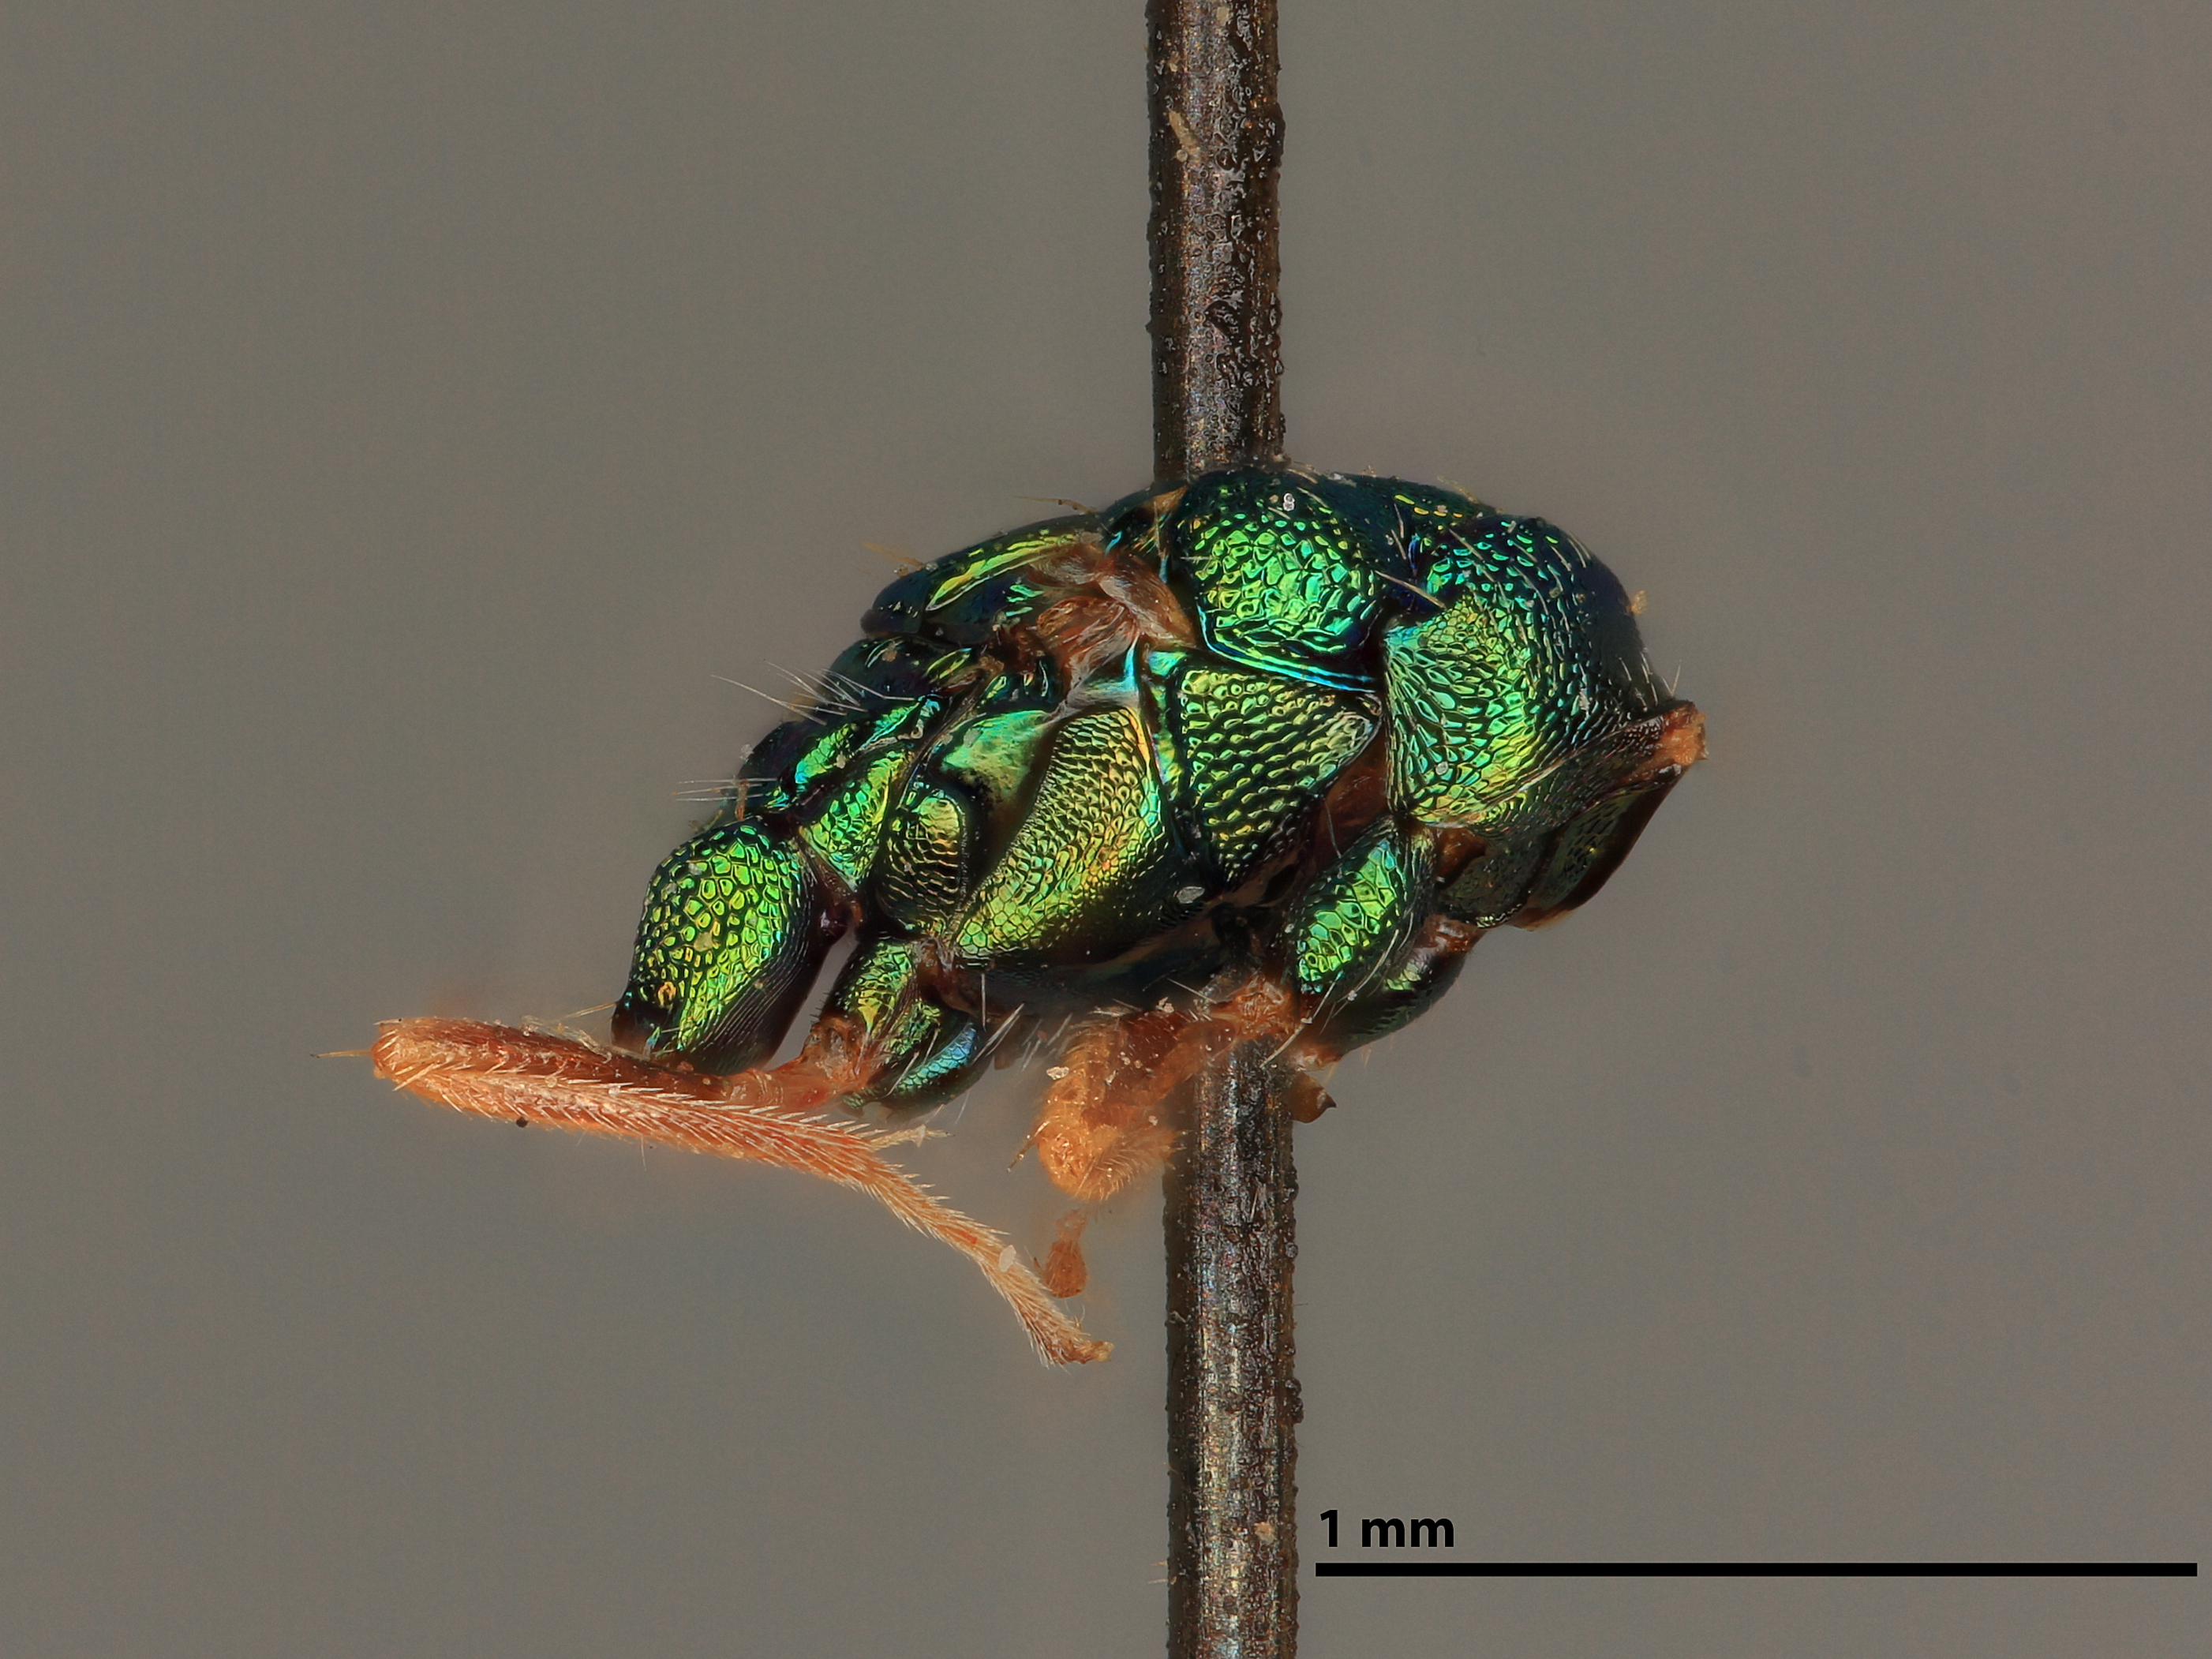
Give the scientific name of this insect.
Eulophus borrowi
